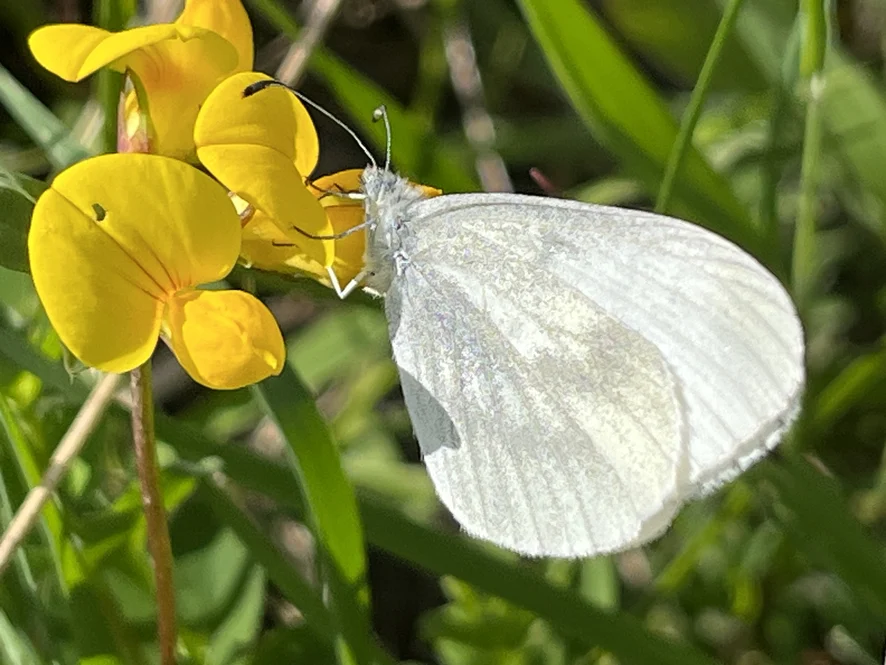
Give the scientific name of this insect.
Leptidea sinapis/juvernica
